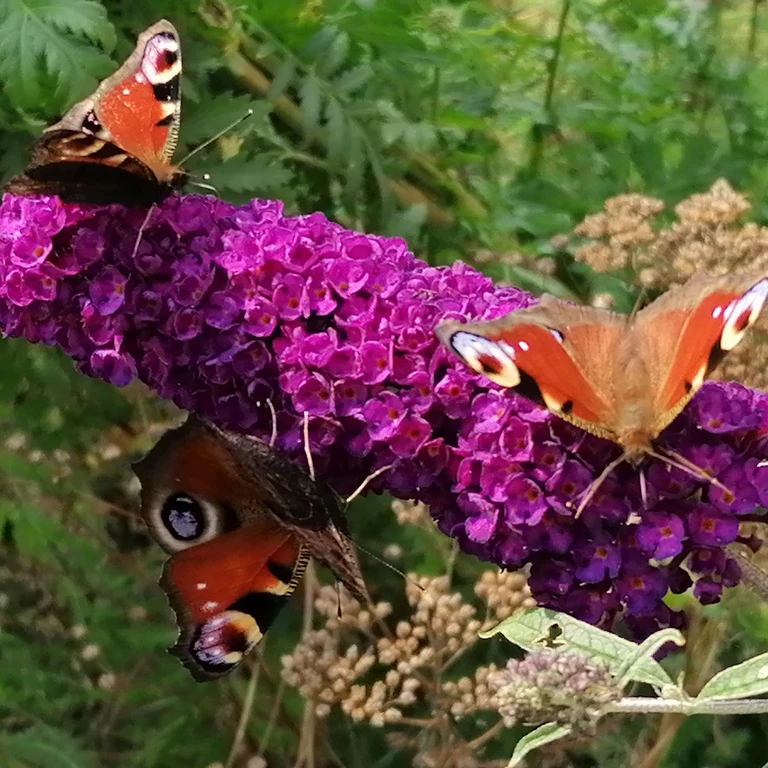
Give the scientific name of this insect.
Aglais io
